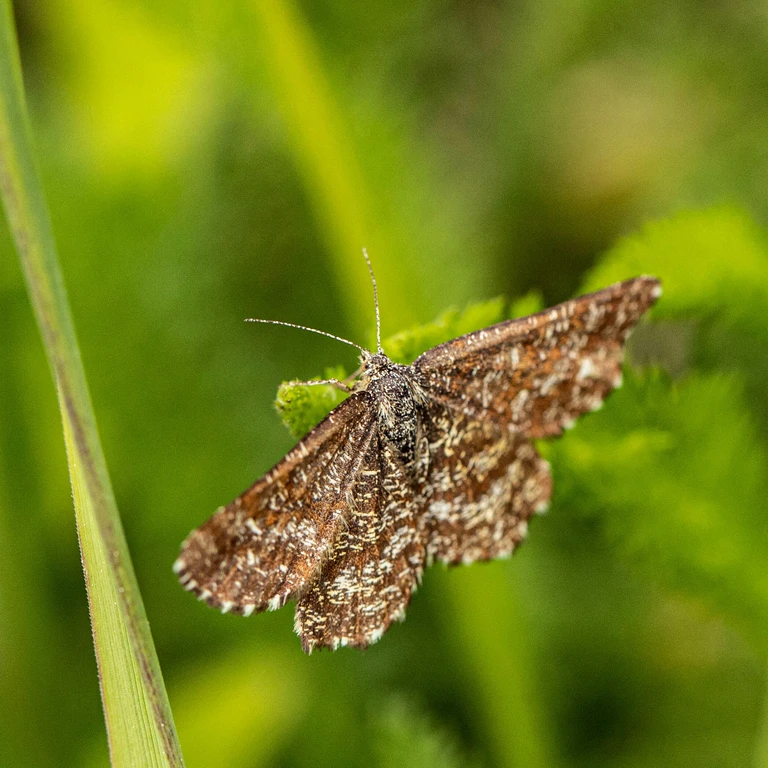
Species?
Ematurga atomaria
